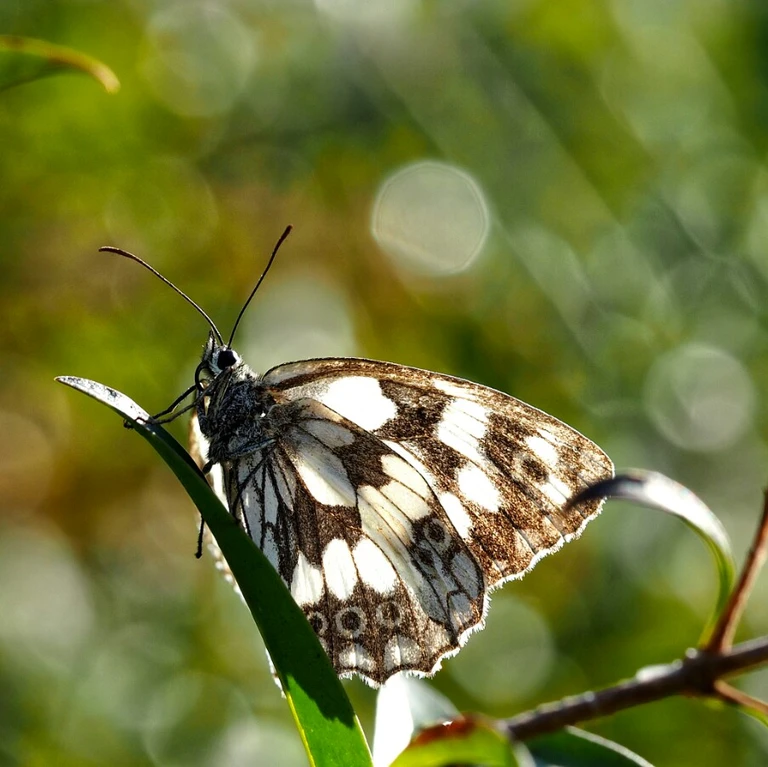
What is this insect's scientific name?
Melanargia galathea
